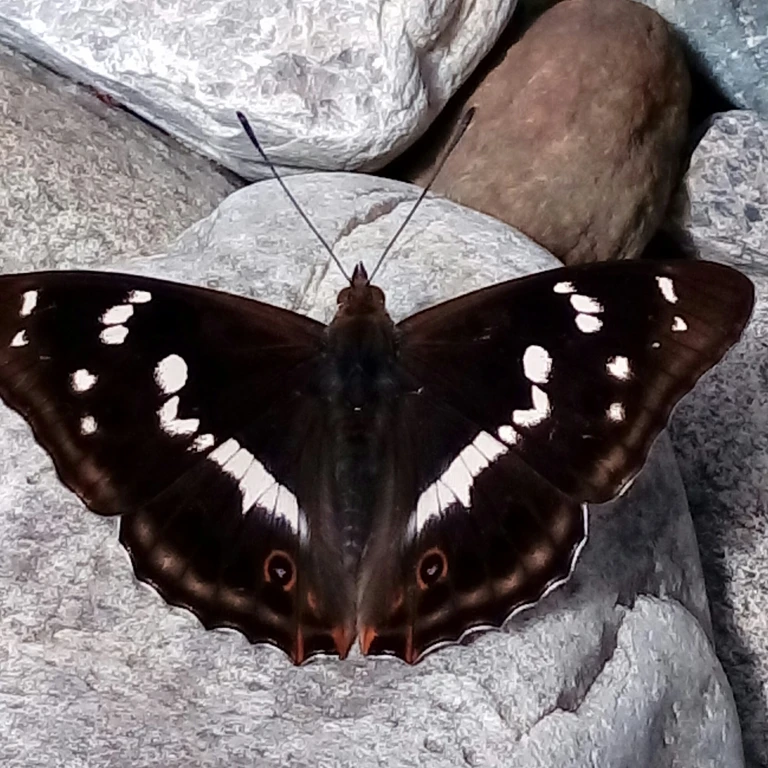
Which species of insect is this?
Apatura iris
